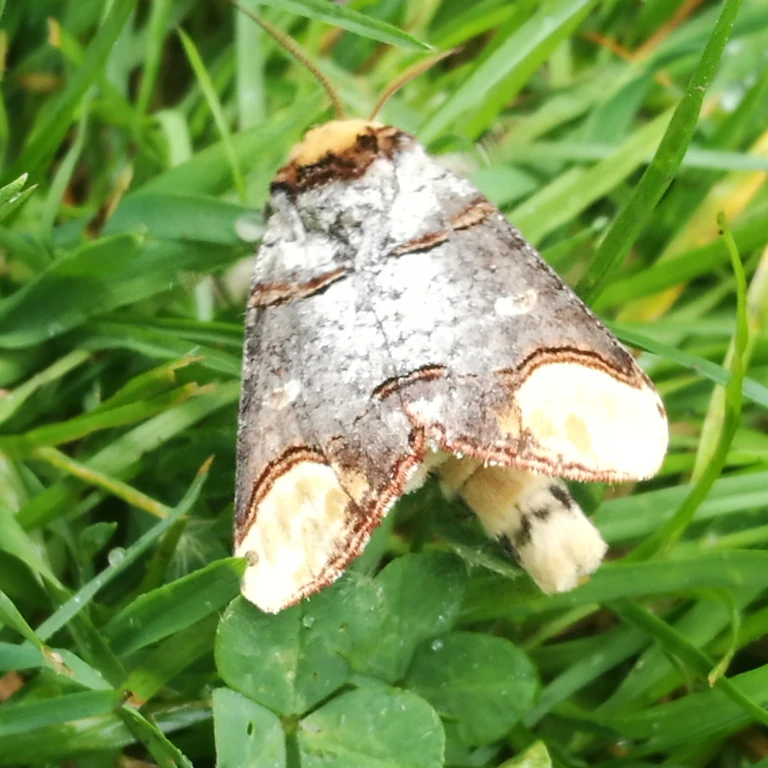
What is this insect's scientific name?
Phalera bucephala
